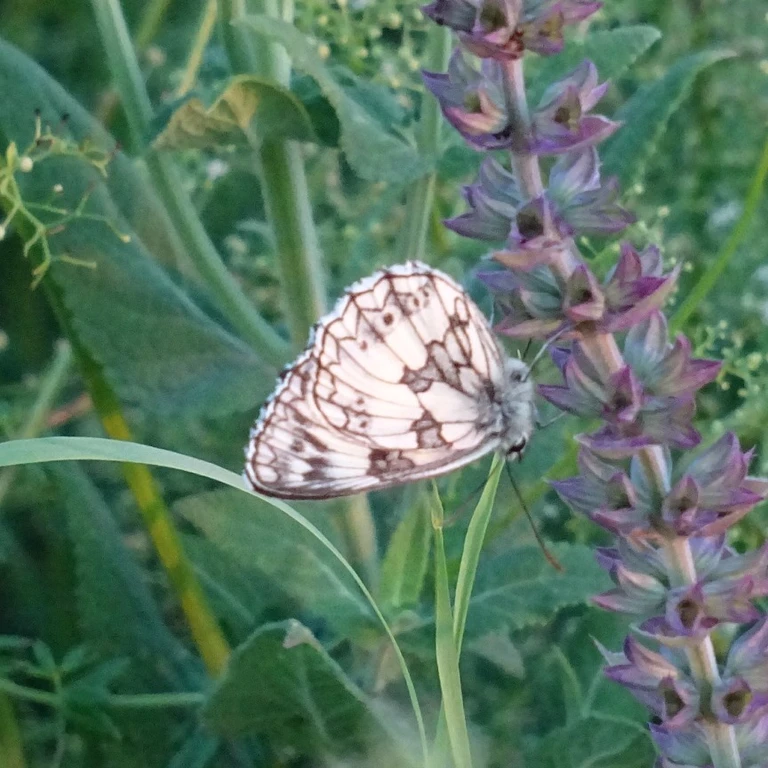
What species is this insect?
Melanargia galathea
